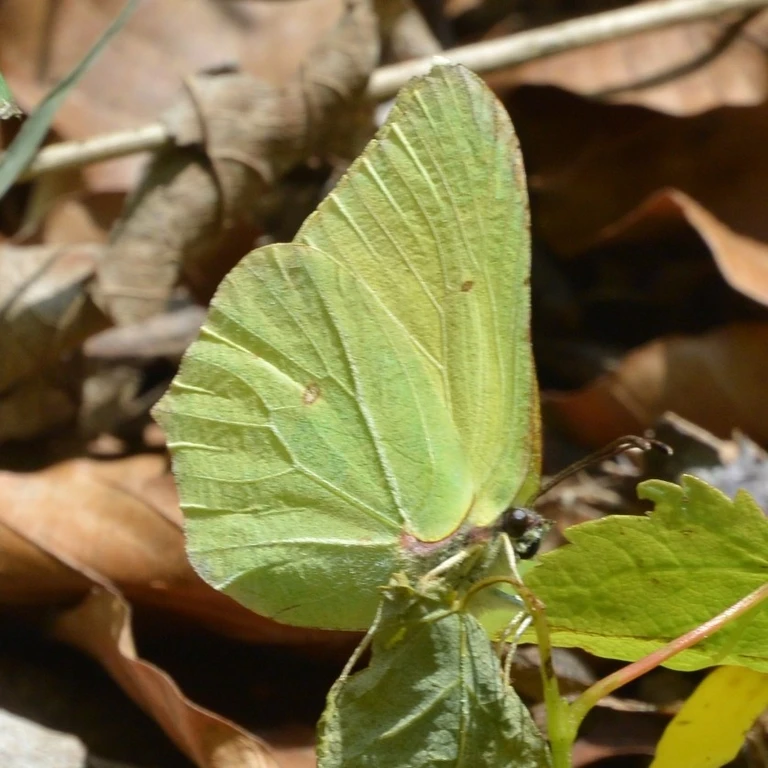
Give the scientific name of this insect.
Gonepteryx rhamni
